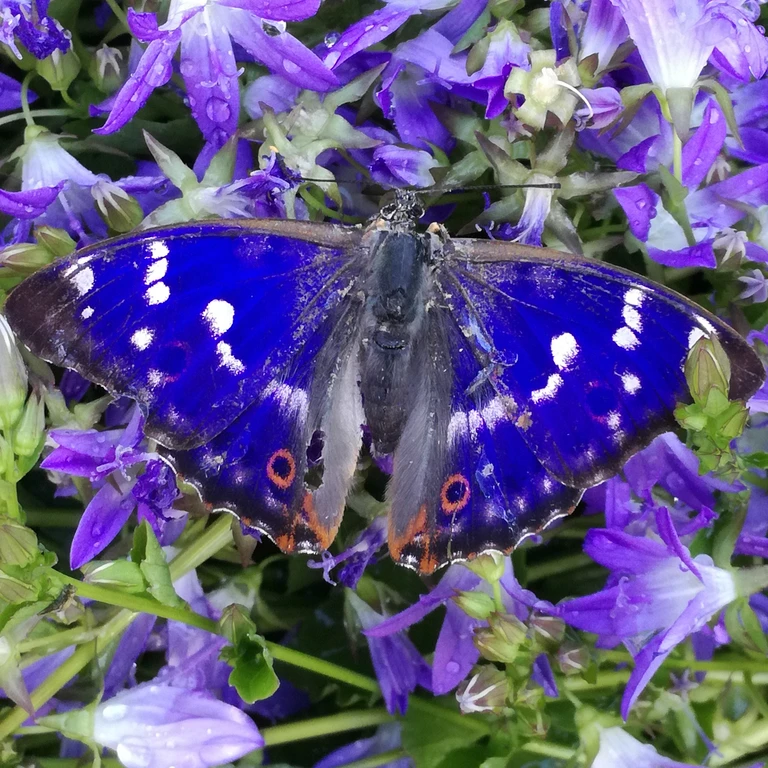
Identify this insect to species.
Apatura ilia
